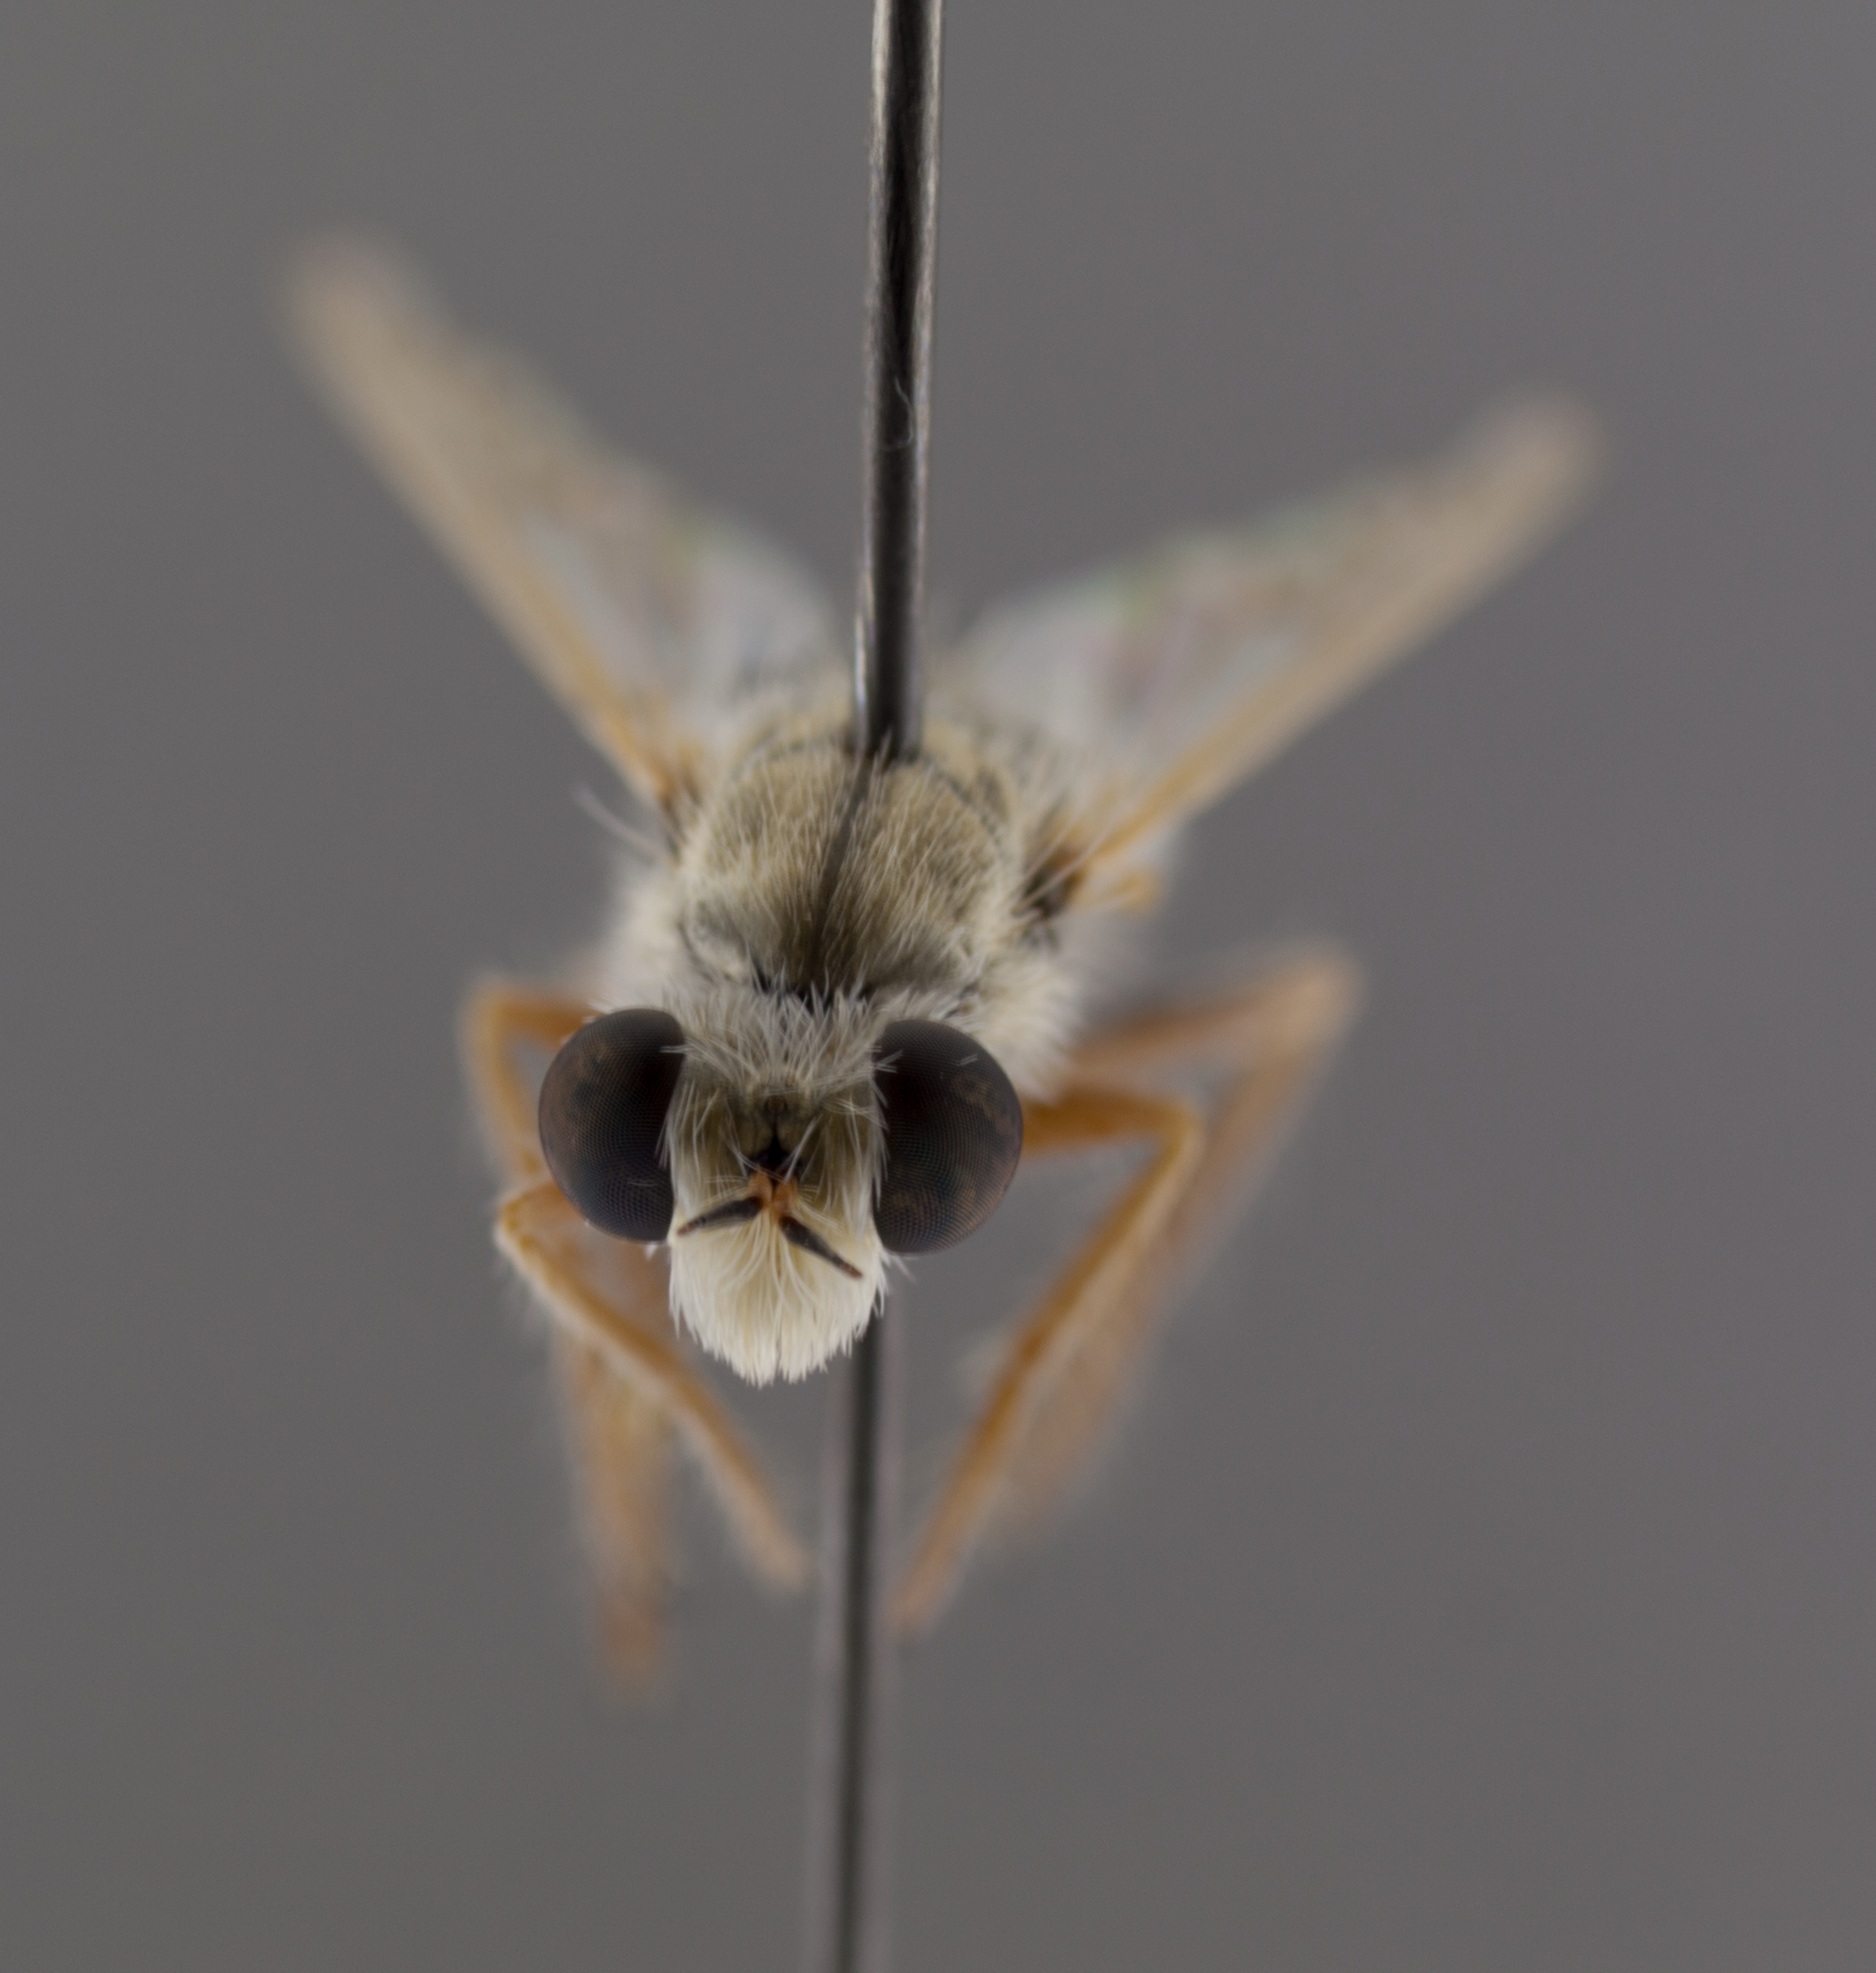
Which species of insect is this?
Prytanomyia kochi (also Prytanomyia albida)
